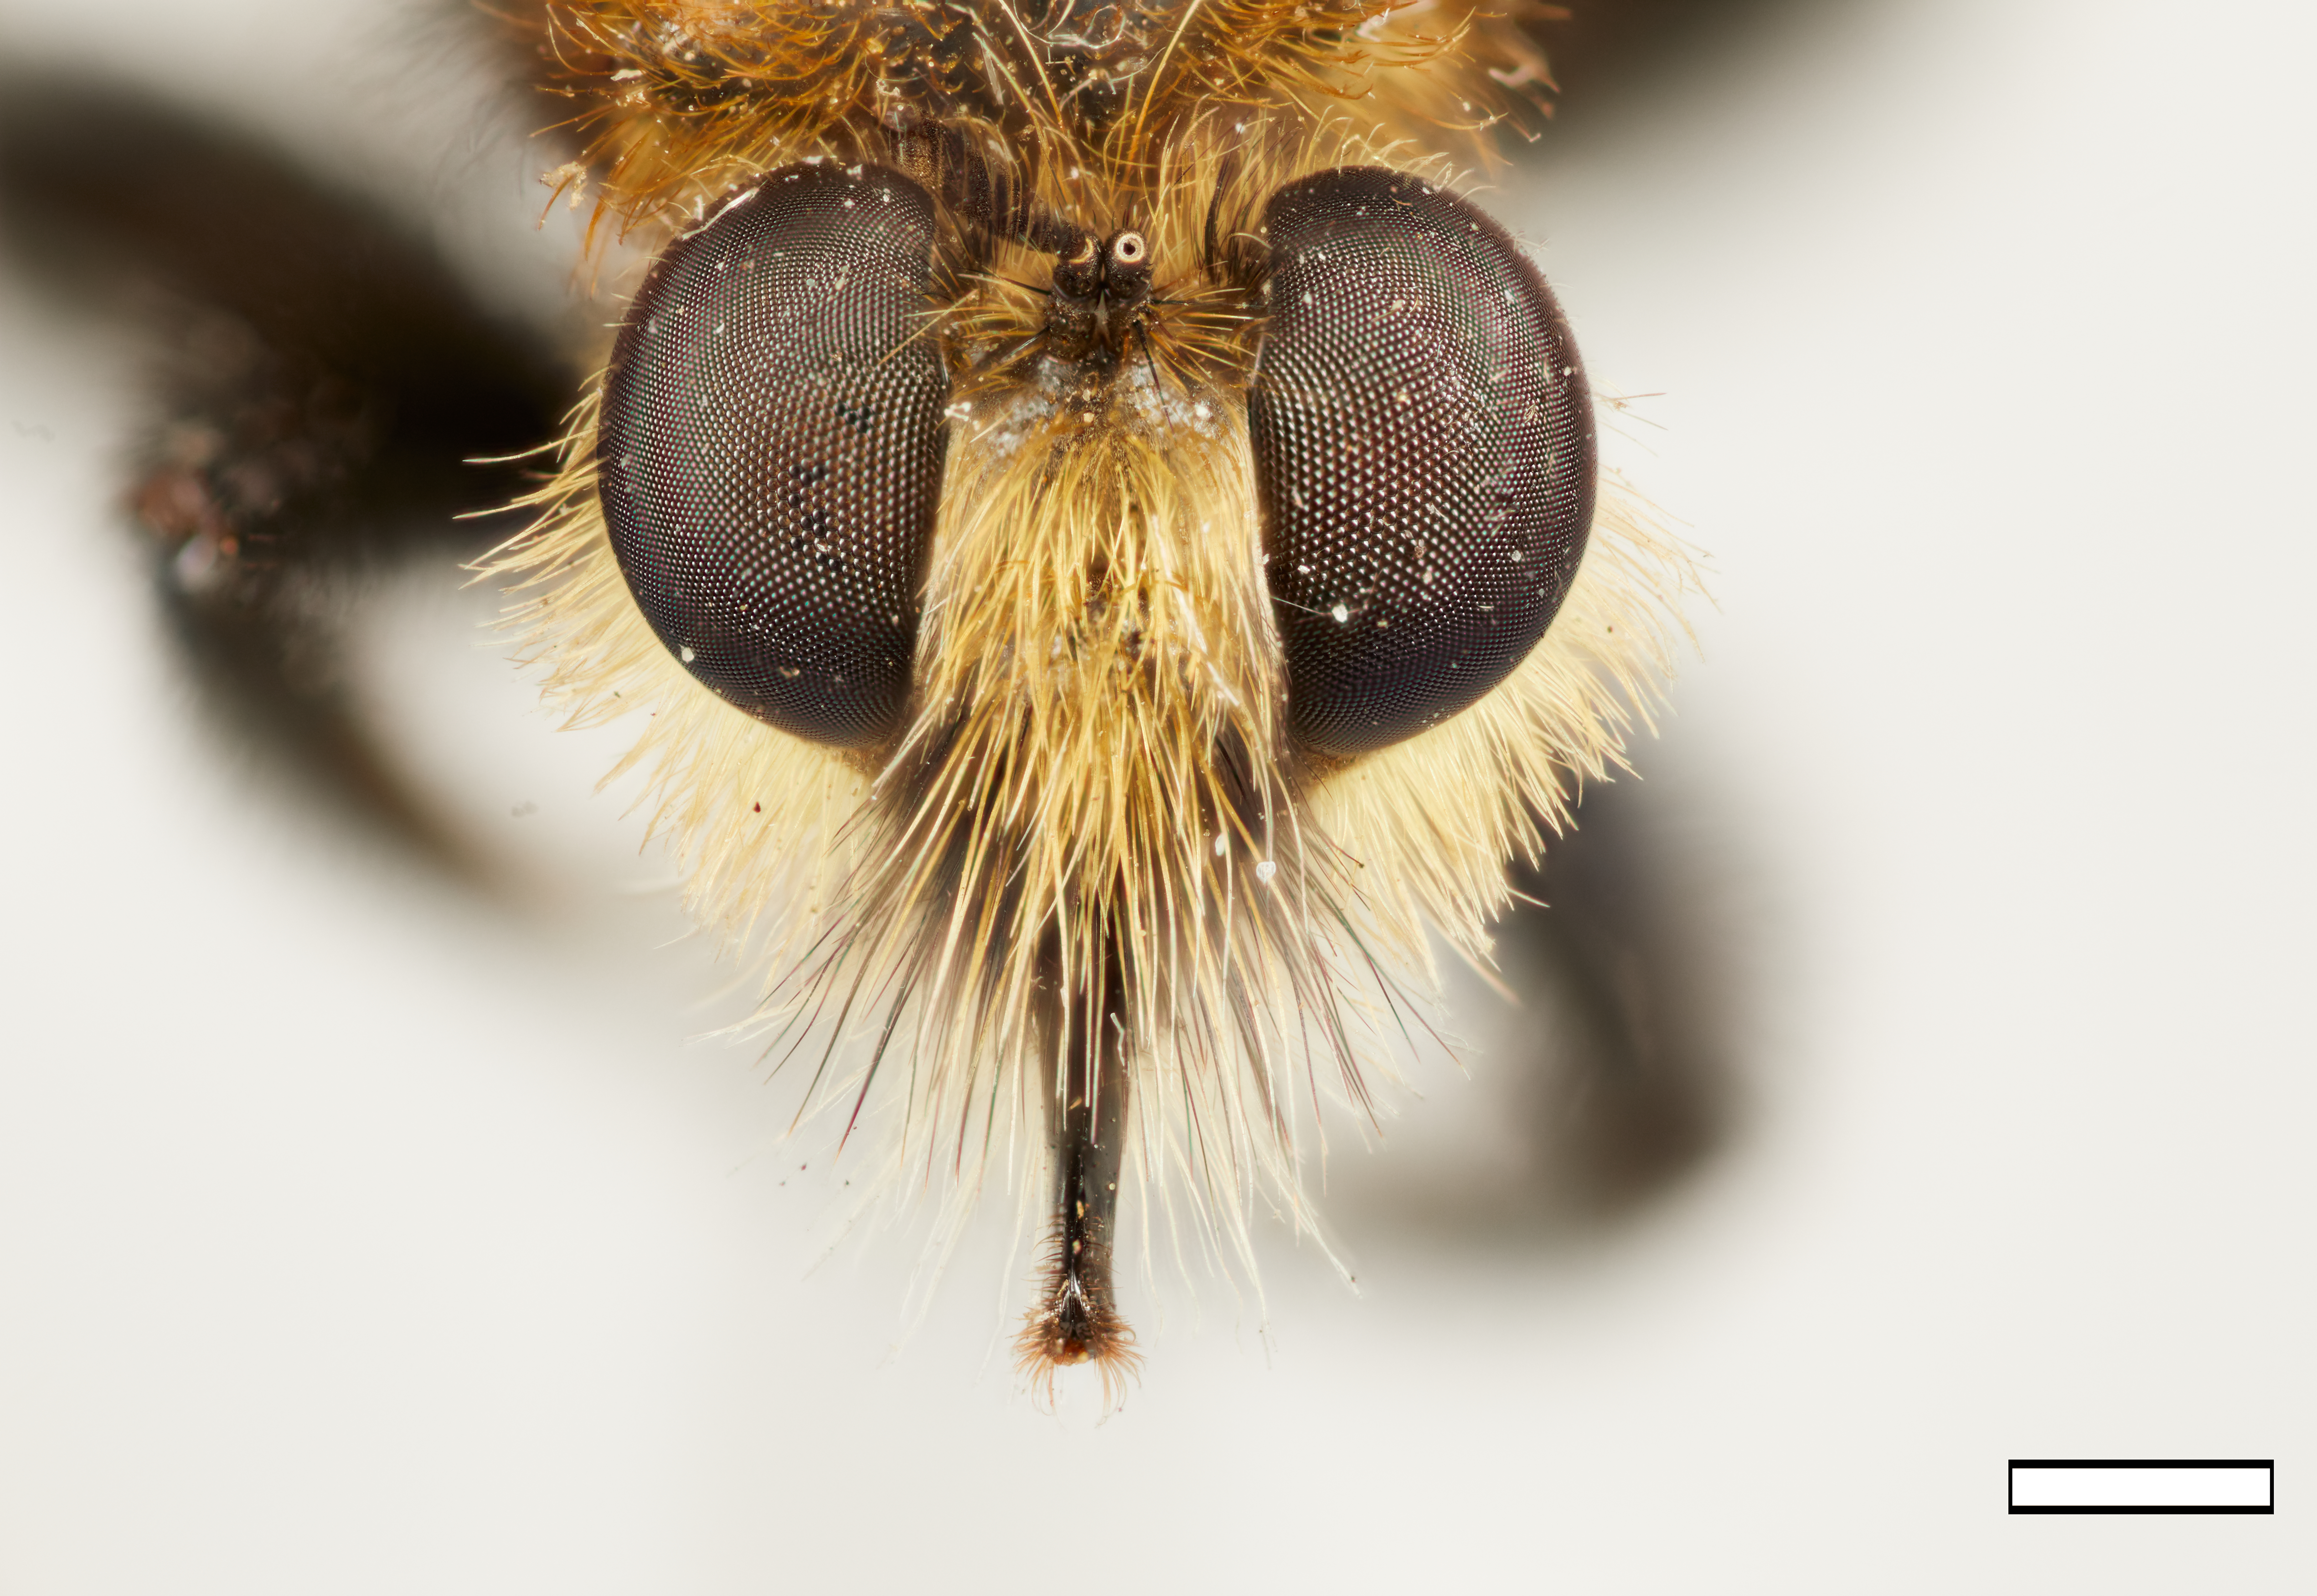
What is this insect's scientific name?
Bombomima royalensis
